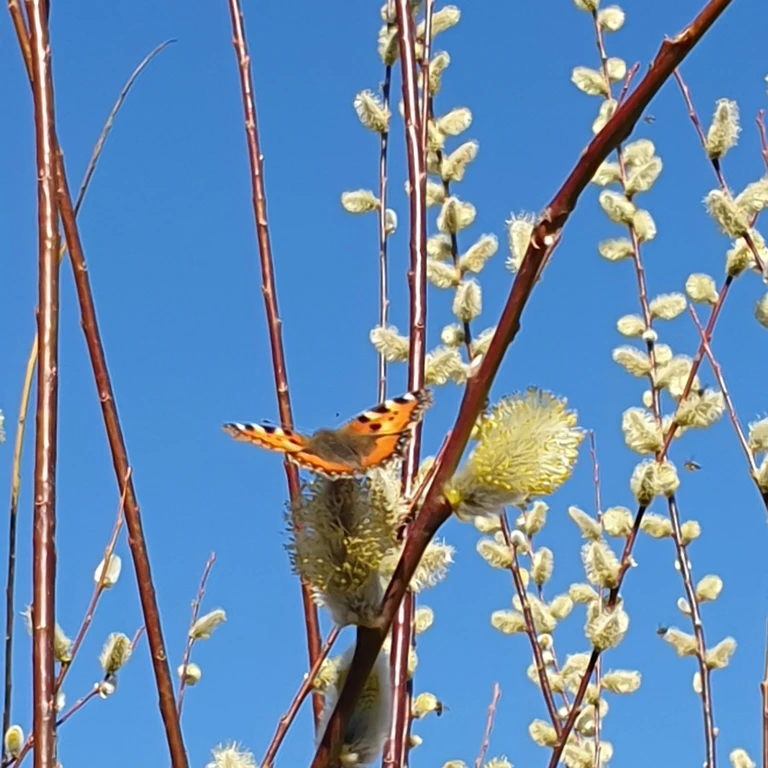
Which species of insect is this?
Aglais urticae
